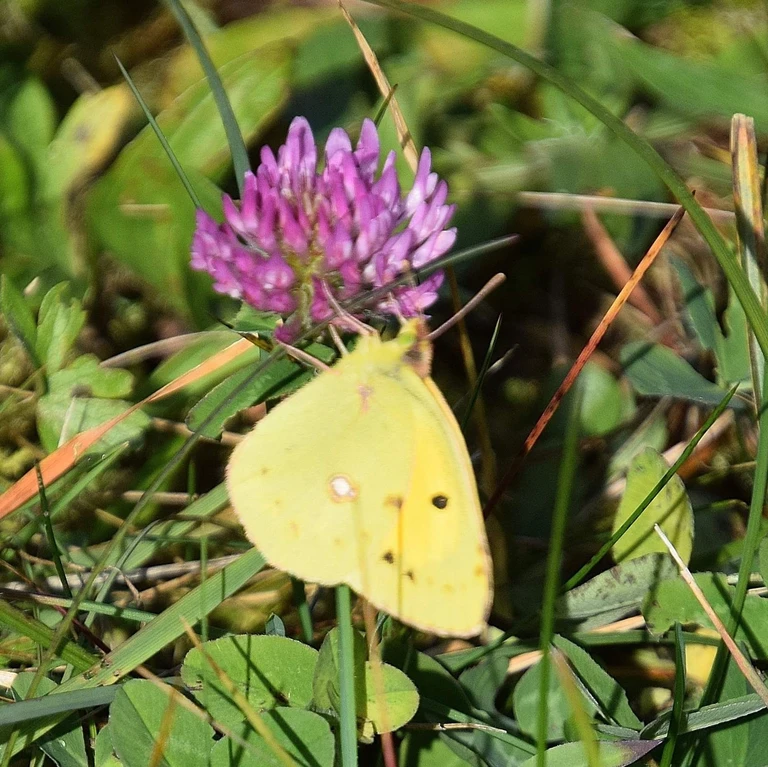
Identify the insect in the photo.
Colias croceus
